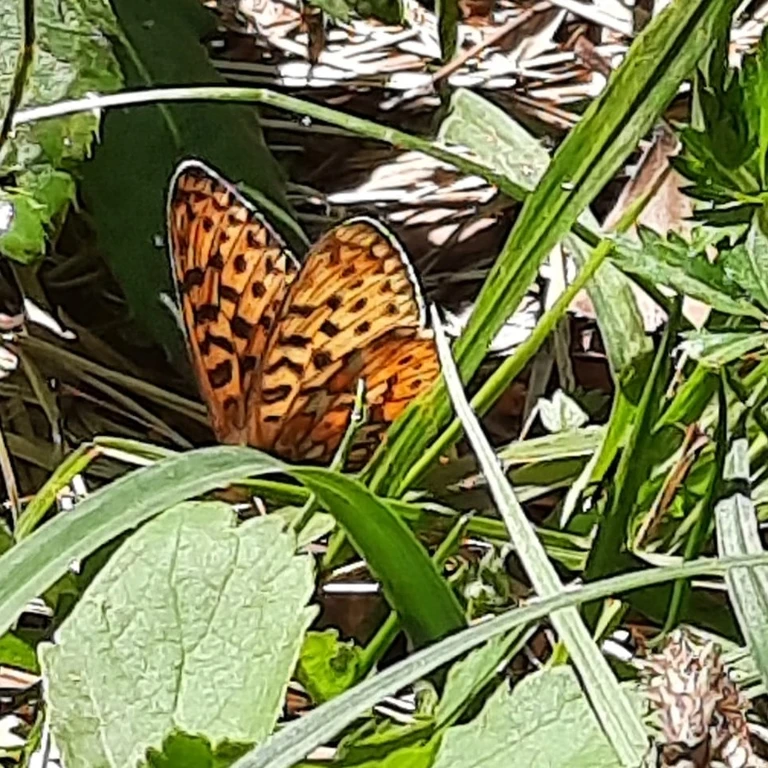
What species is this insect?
Boloria euphrosyne (also Clossiana euphrosyne)
